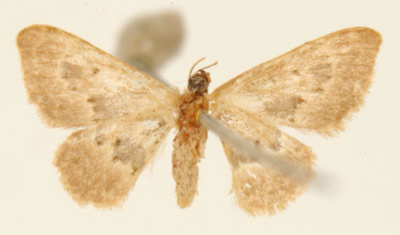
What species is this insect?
Ptychopoda muscifasciata
